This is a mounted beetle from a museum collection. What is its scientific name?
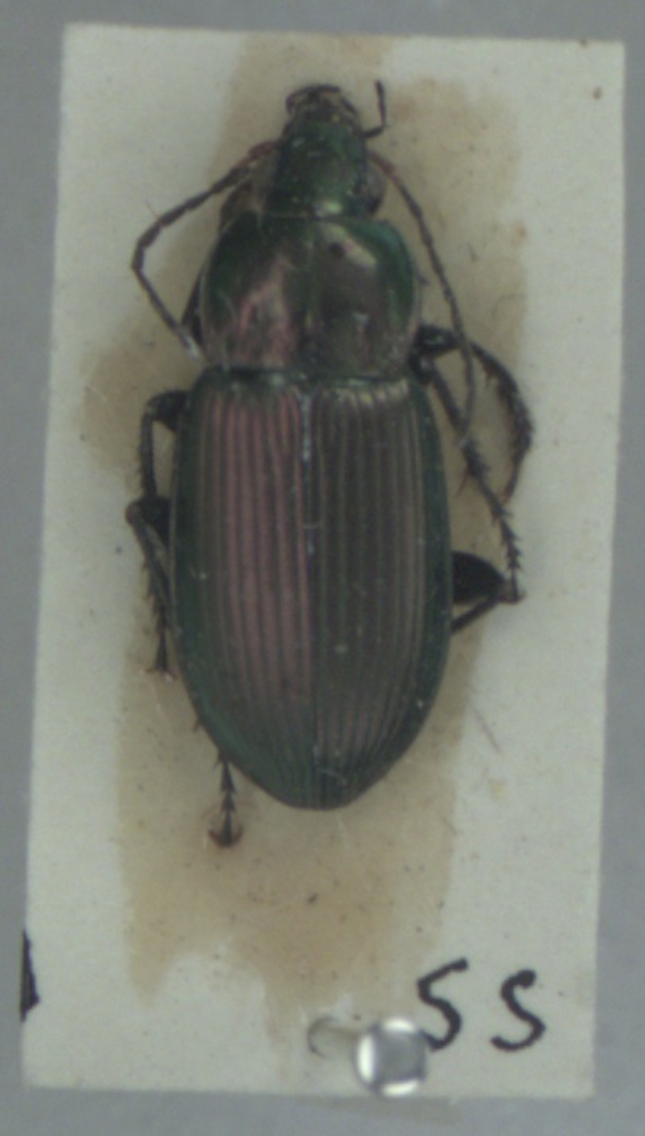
Poecilus cupreus
